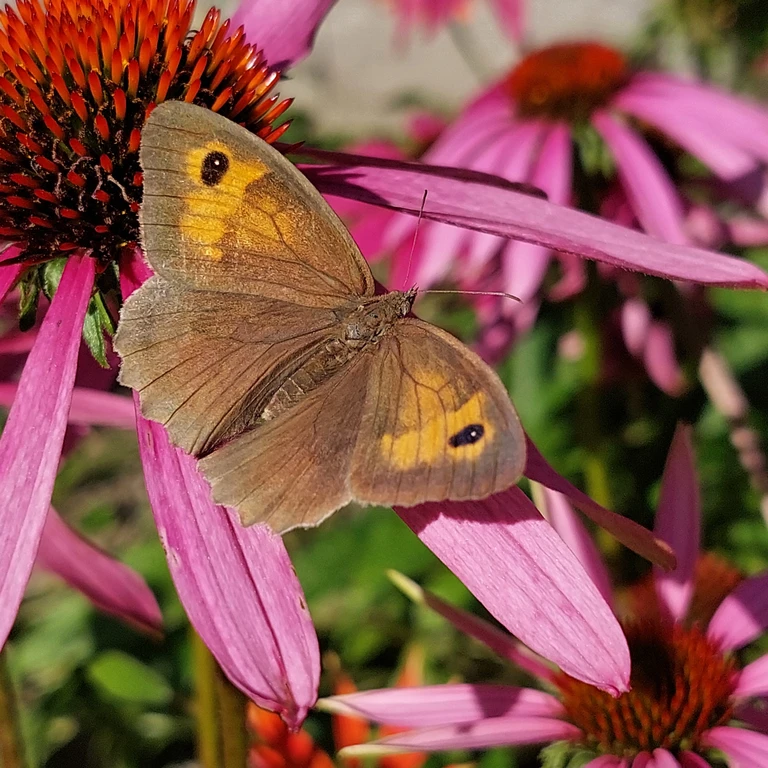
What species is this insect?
Maniola jurtina
